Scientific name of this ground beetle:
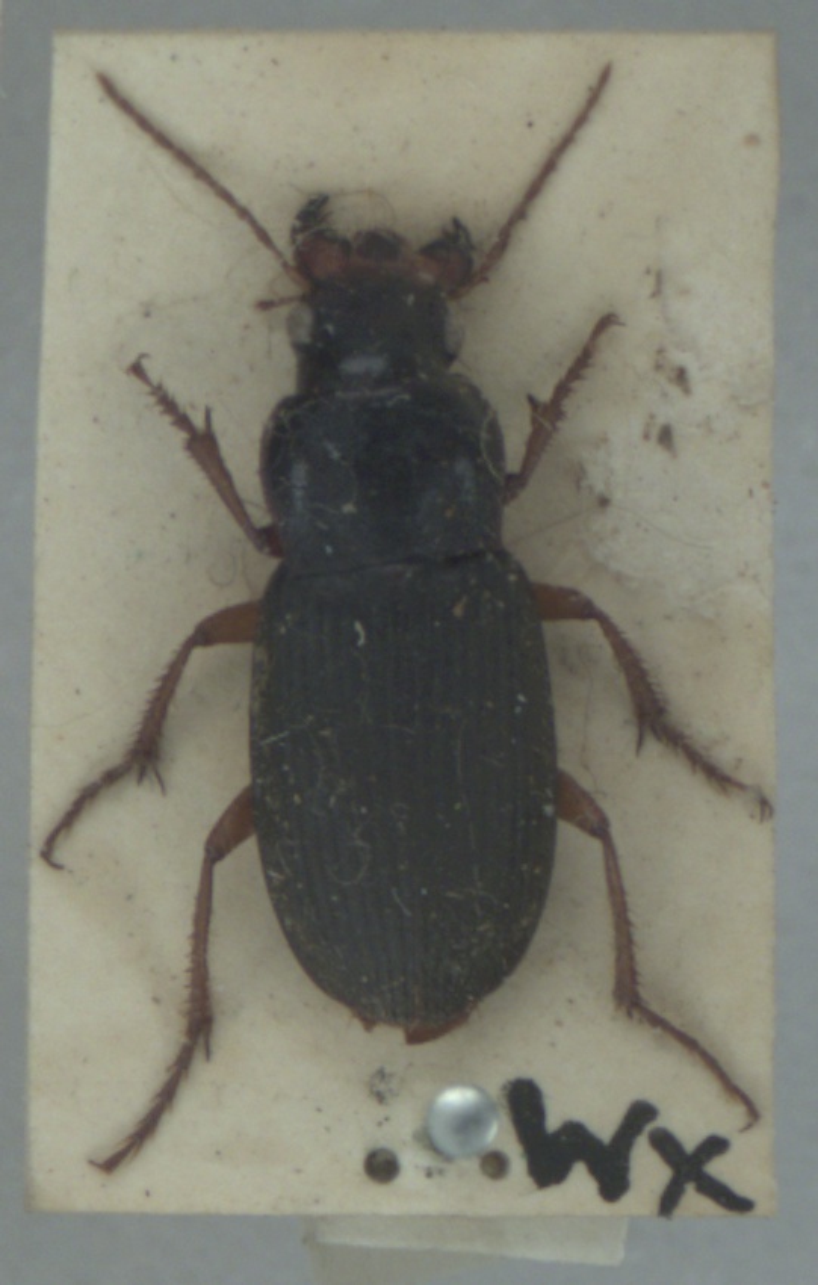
Harpalus rufipes
